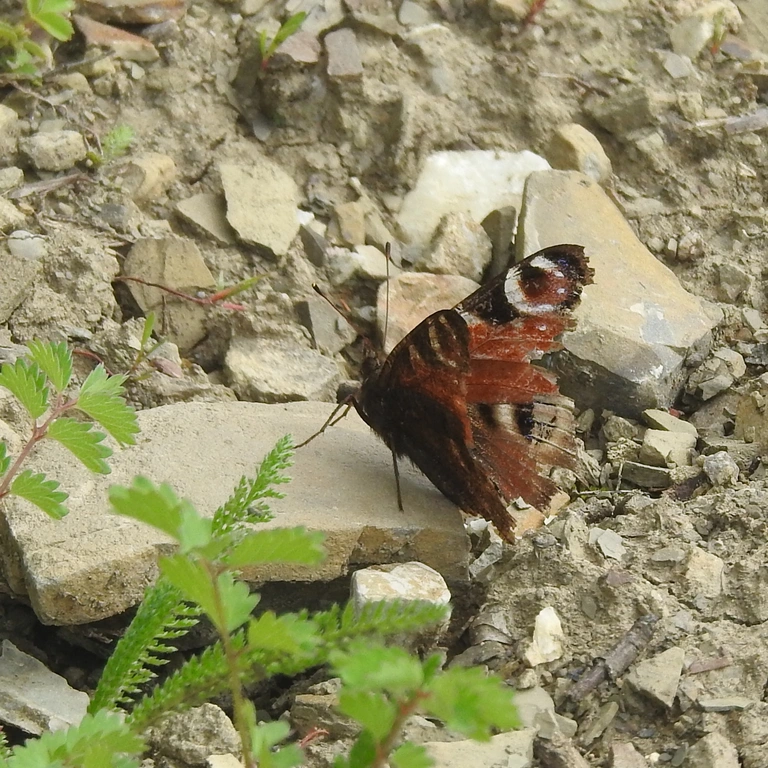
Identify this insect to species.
Aglais io
